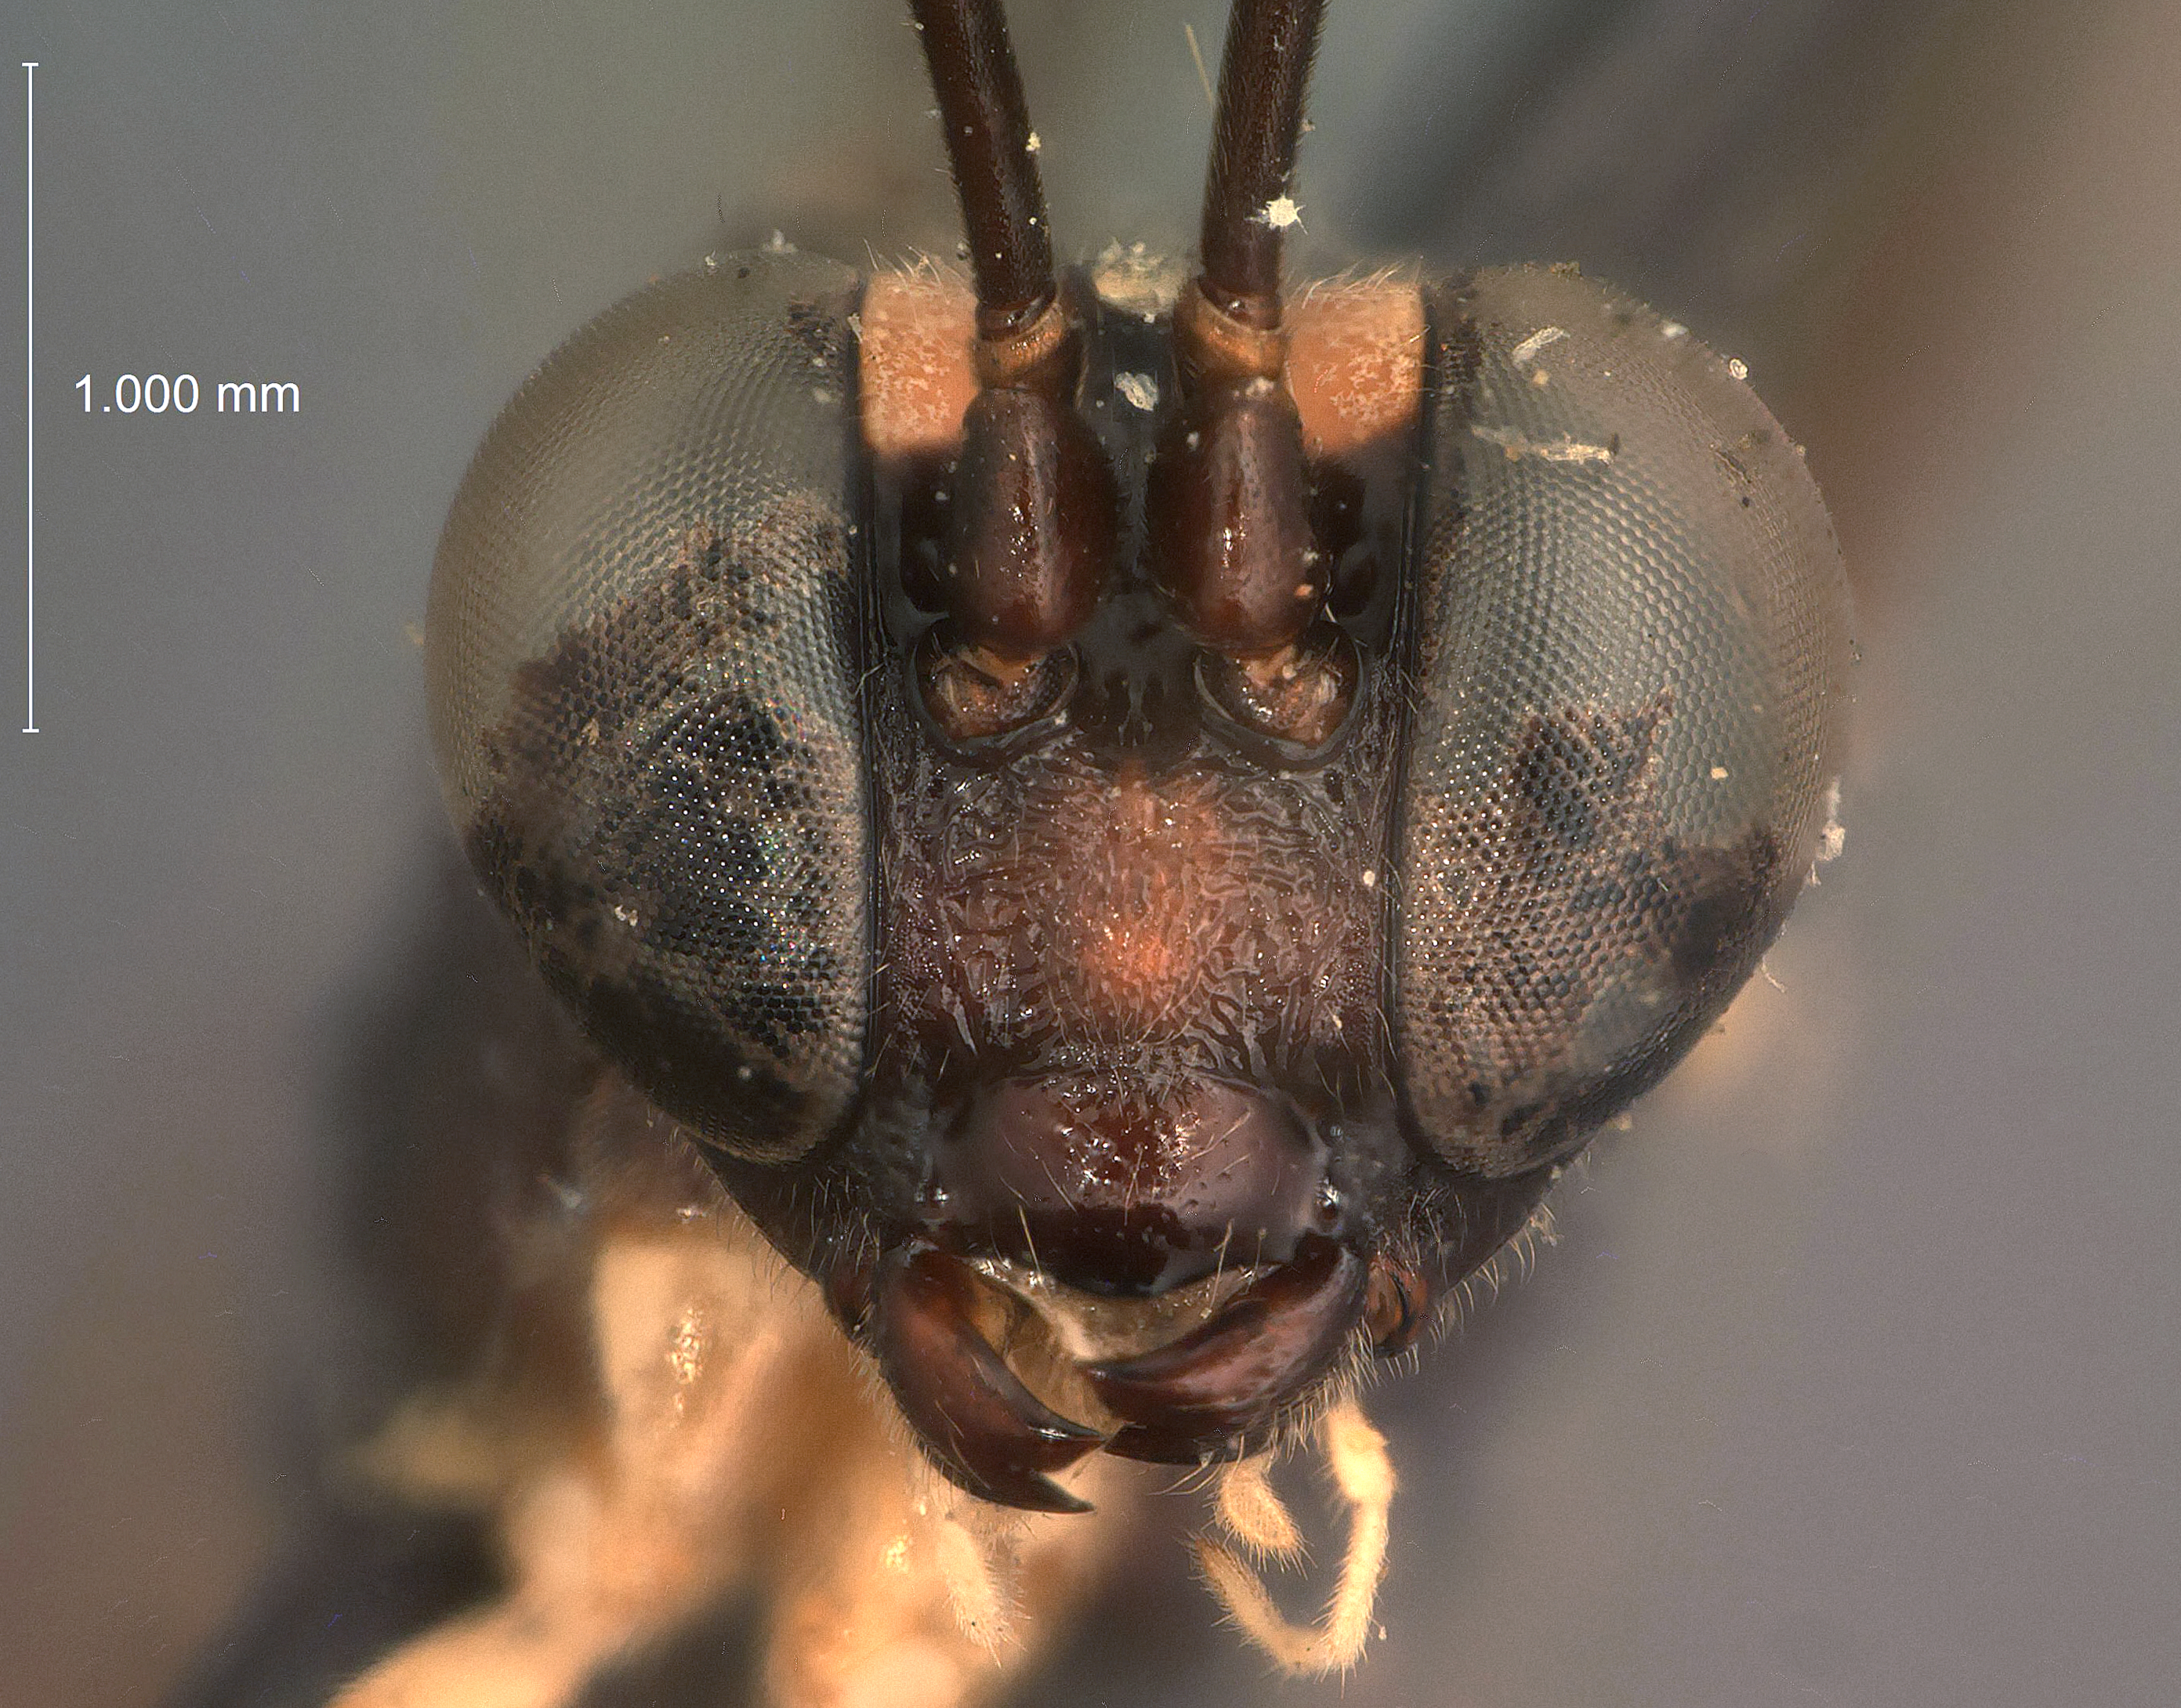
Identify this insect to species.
Chromocryptus albomaculatus
